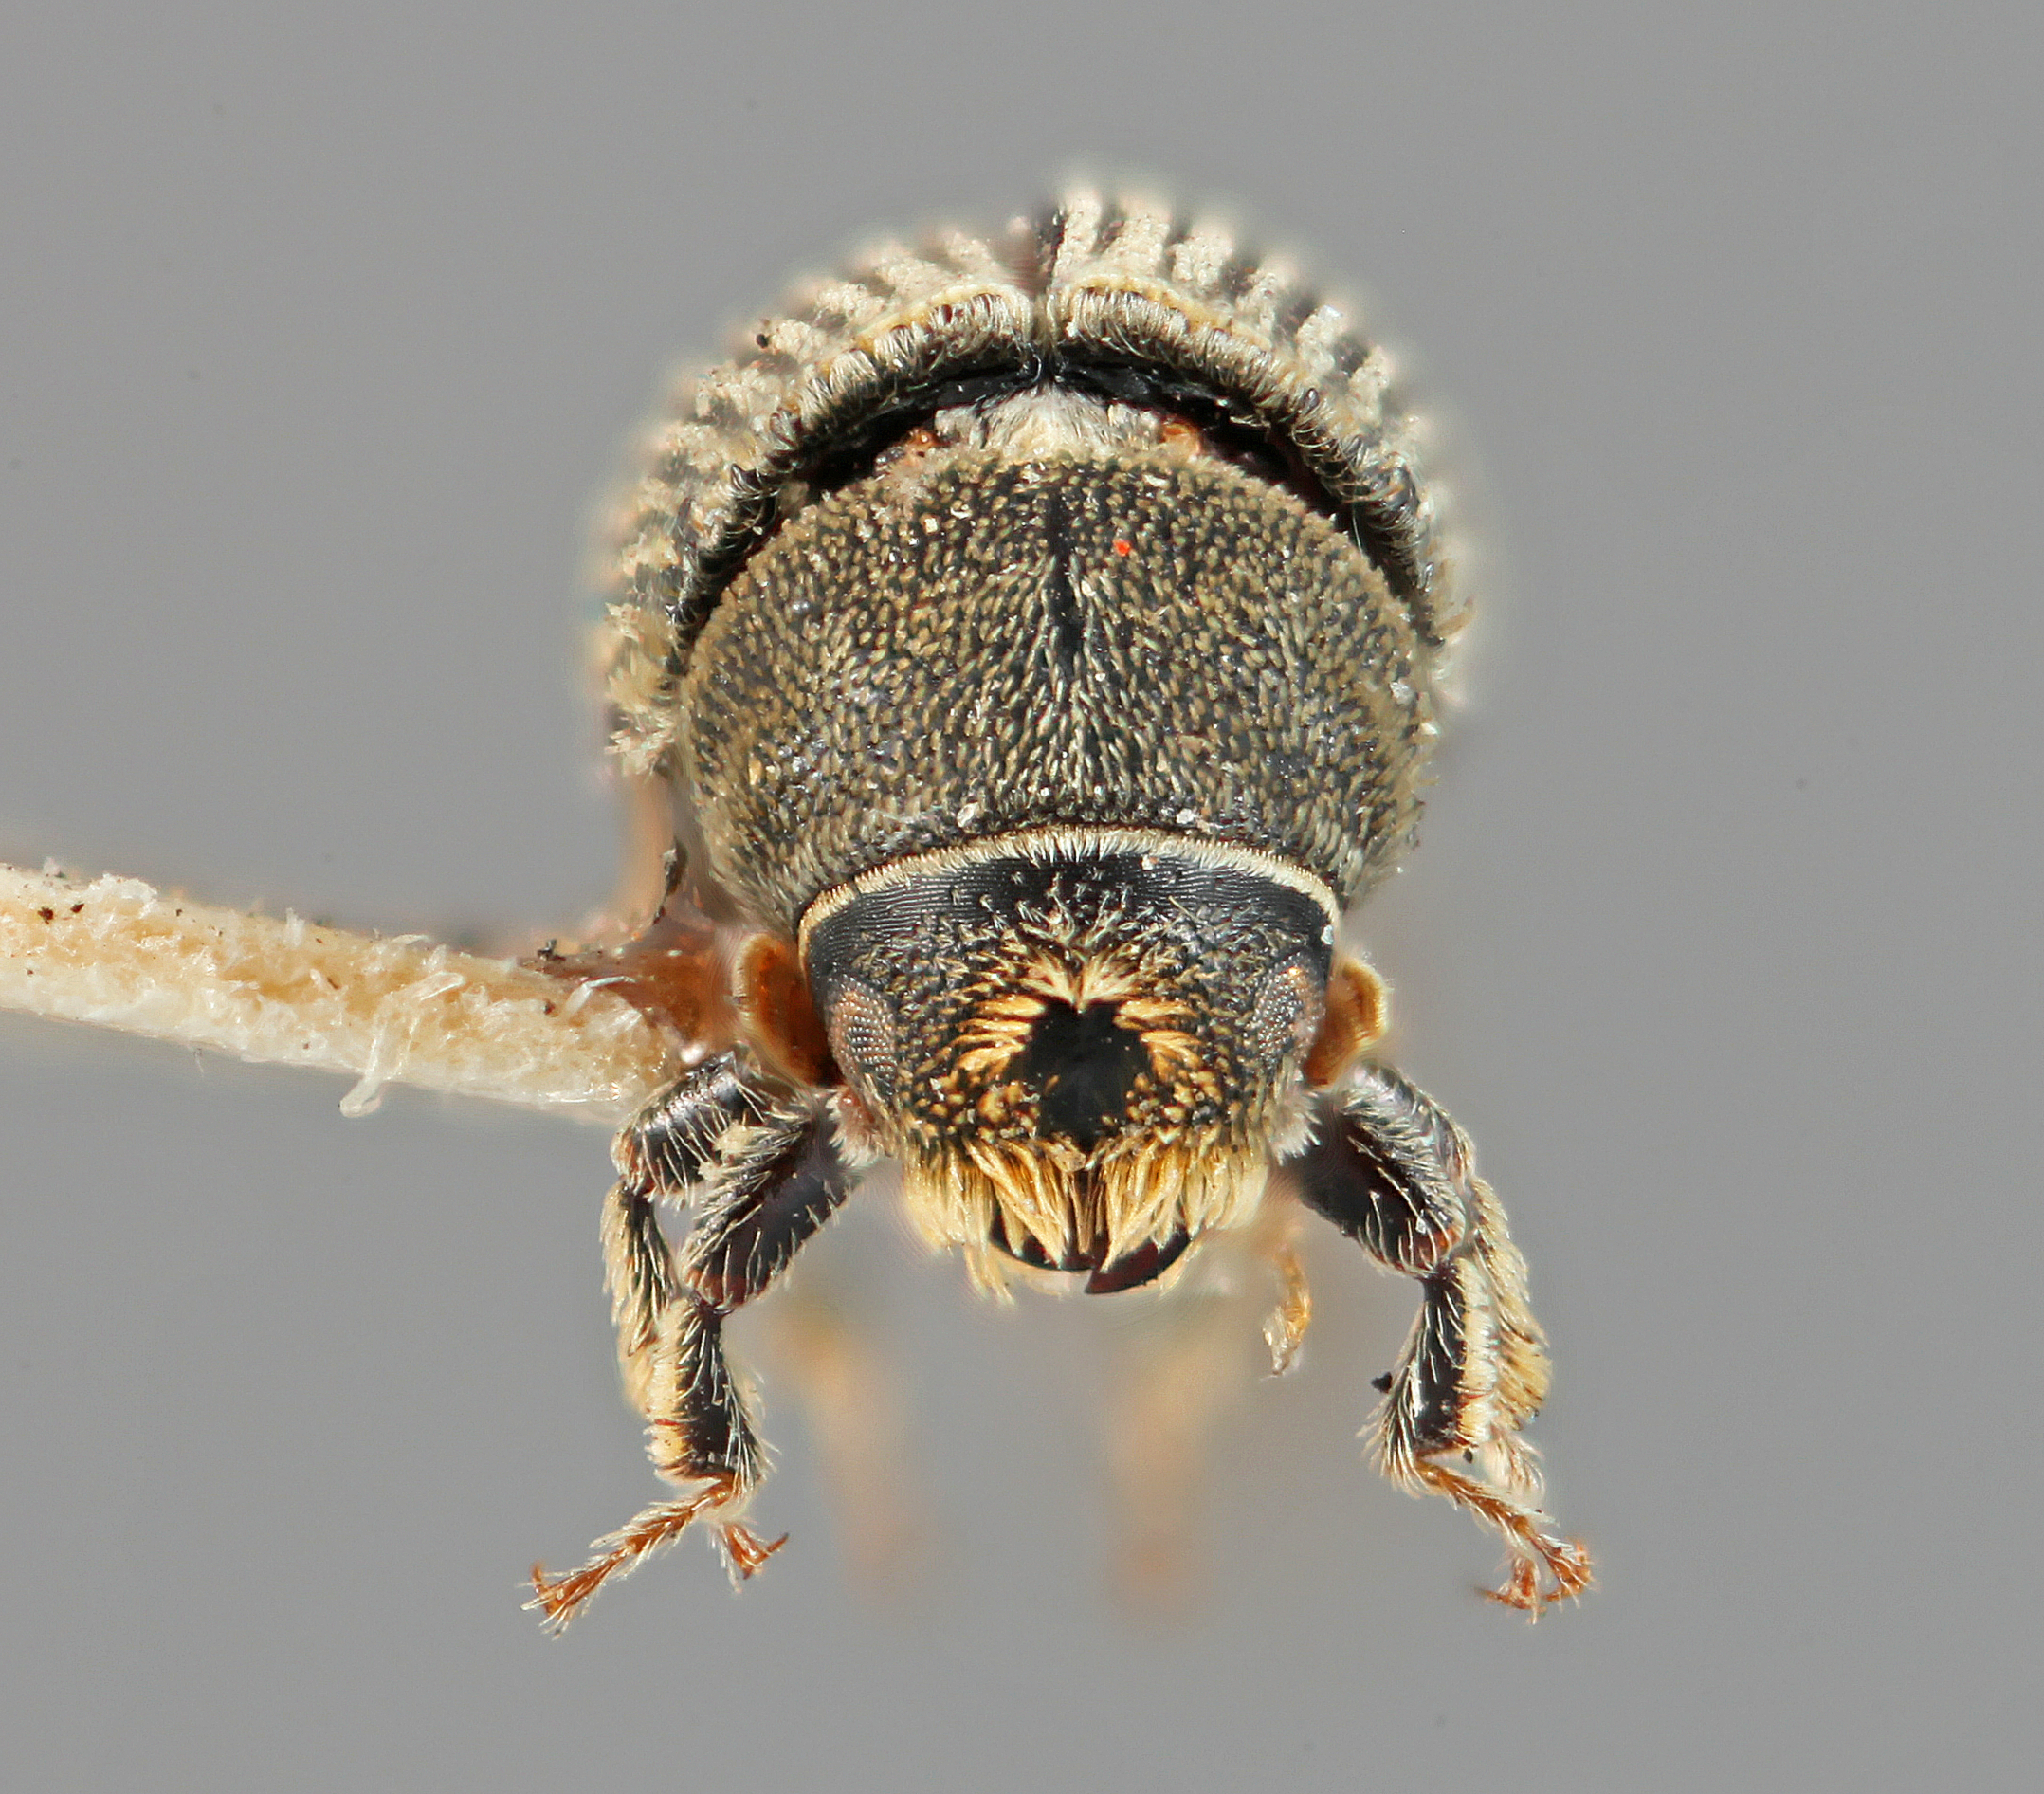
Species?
Carphoborus frontalis
